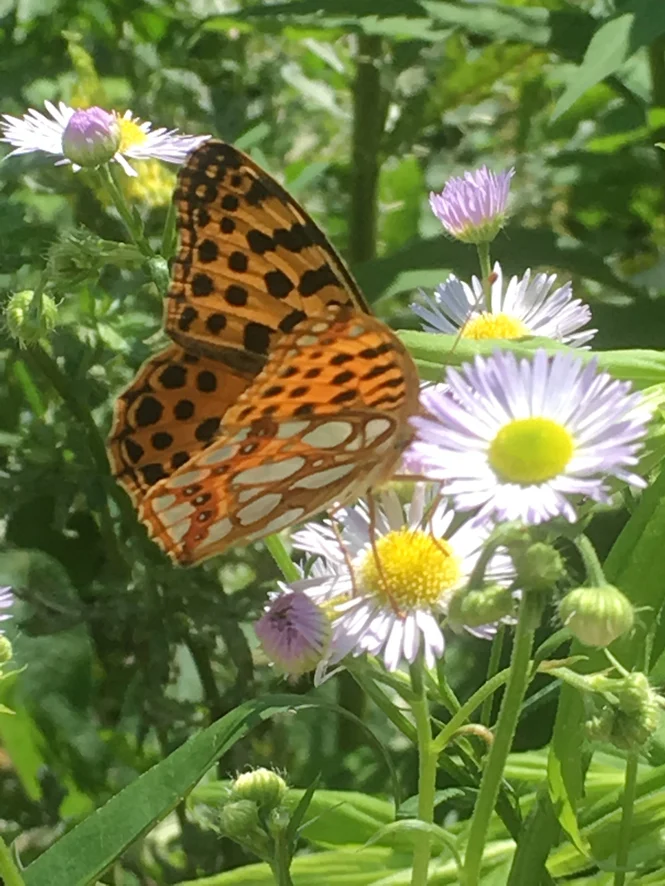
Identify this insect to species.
Issoria lathonia
